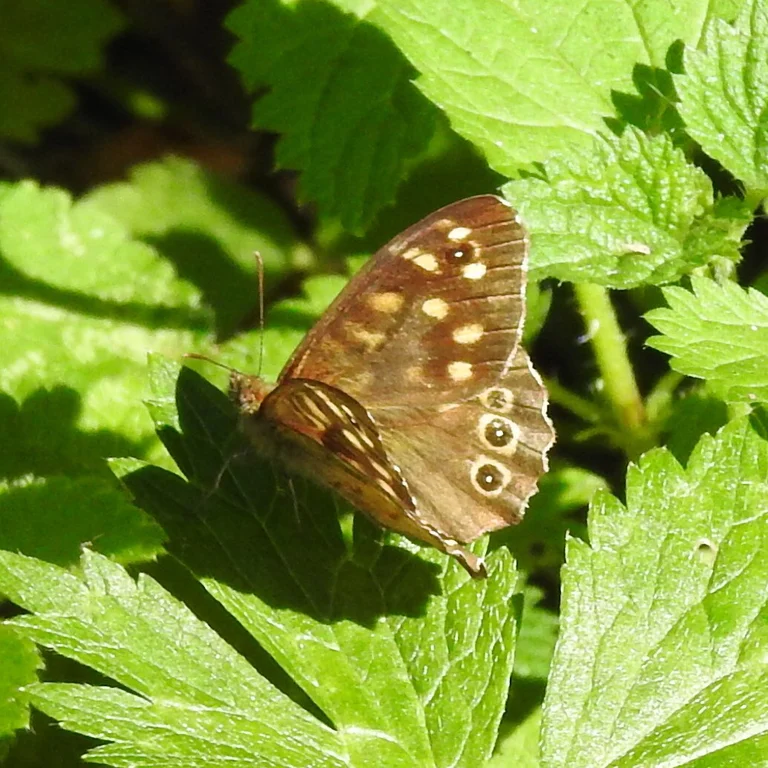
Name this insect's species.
Pararge aegeria
